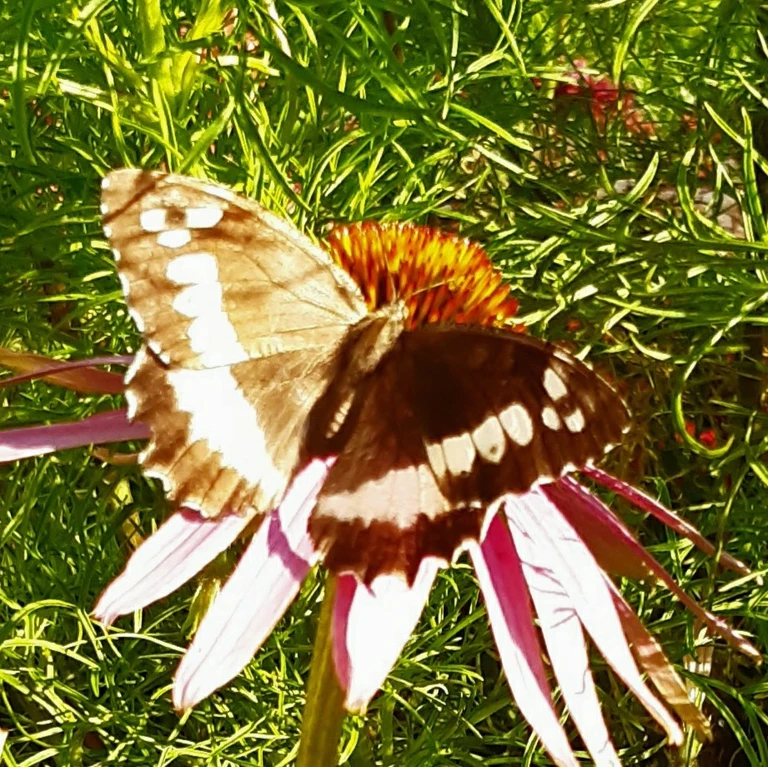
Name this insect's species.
Brintesia circe
